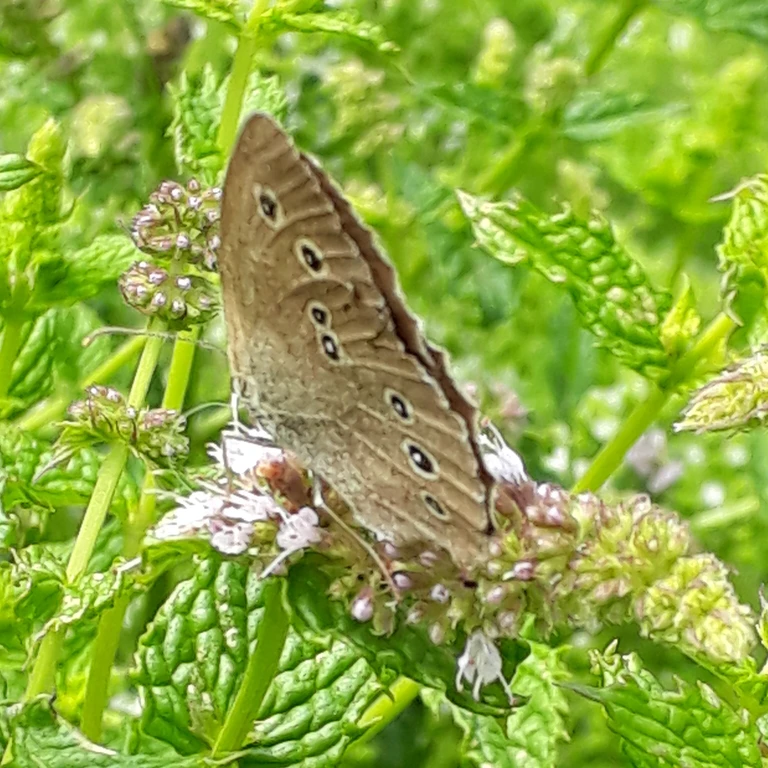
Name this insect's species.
Aphantopus hyperantus
